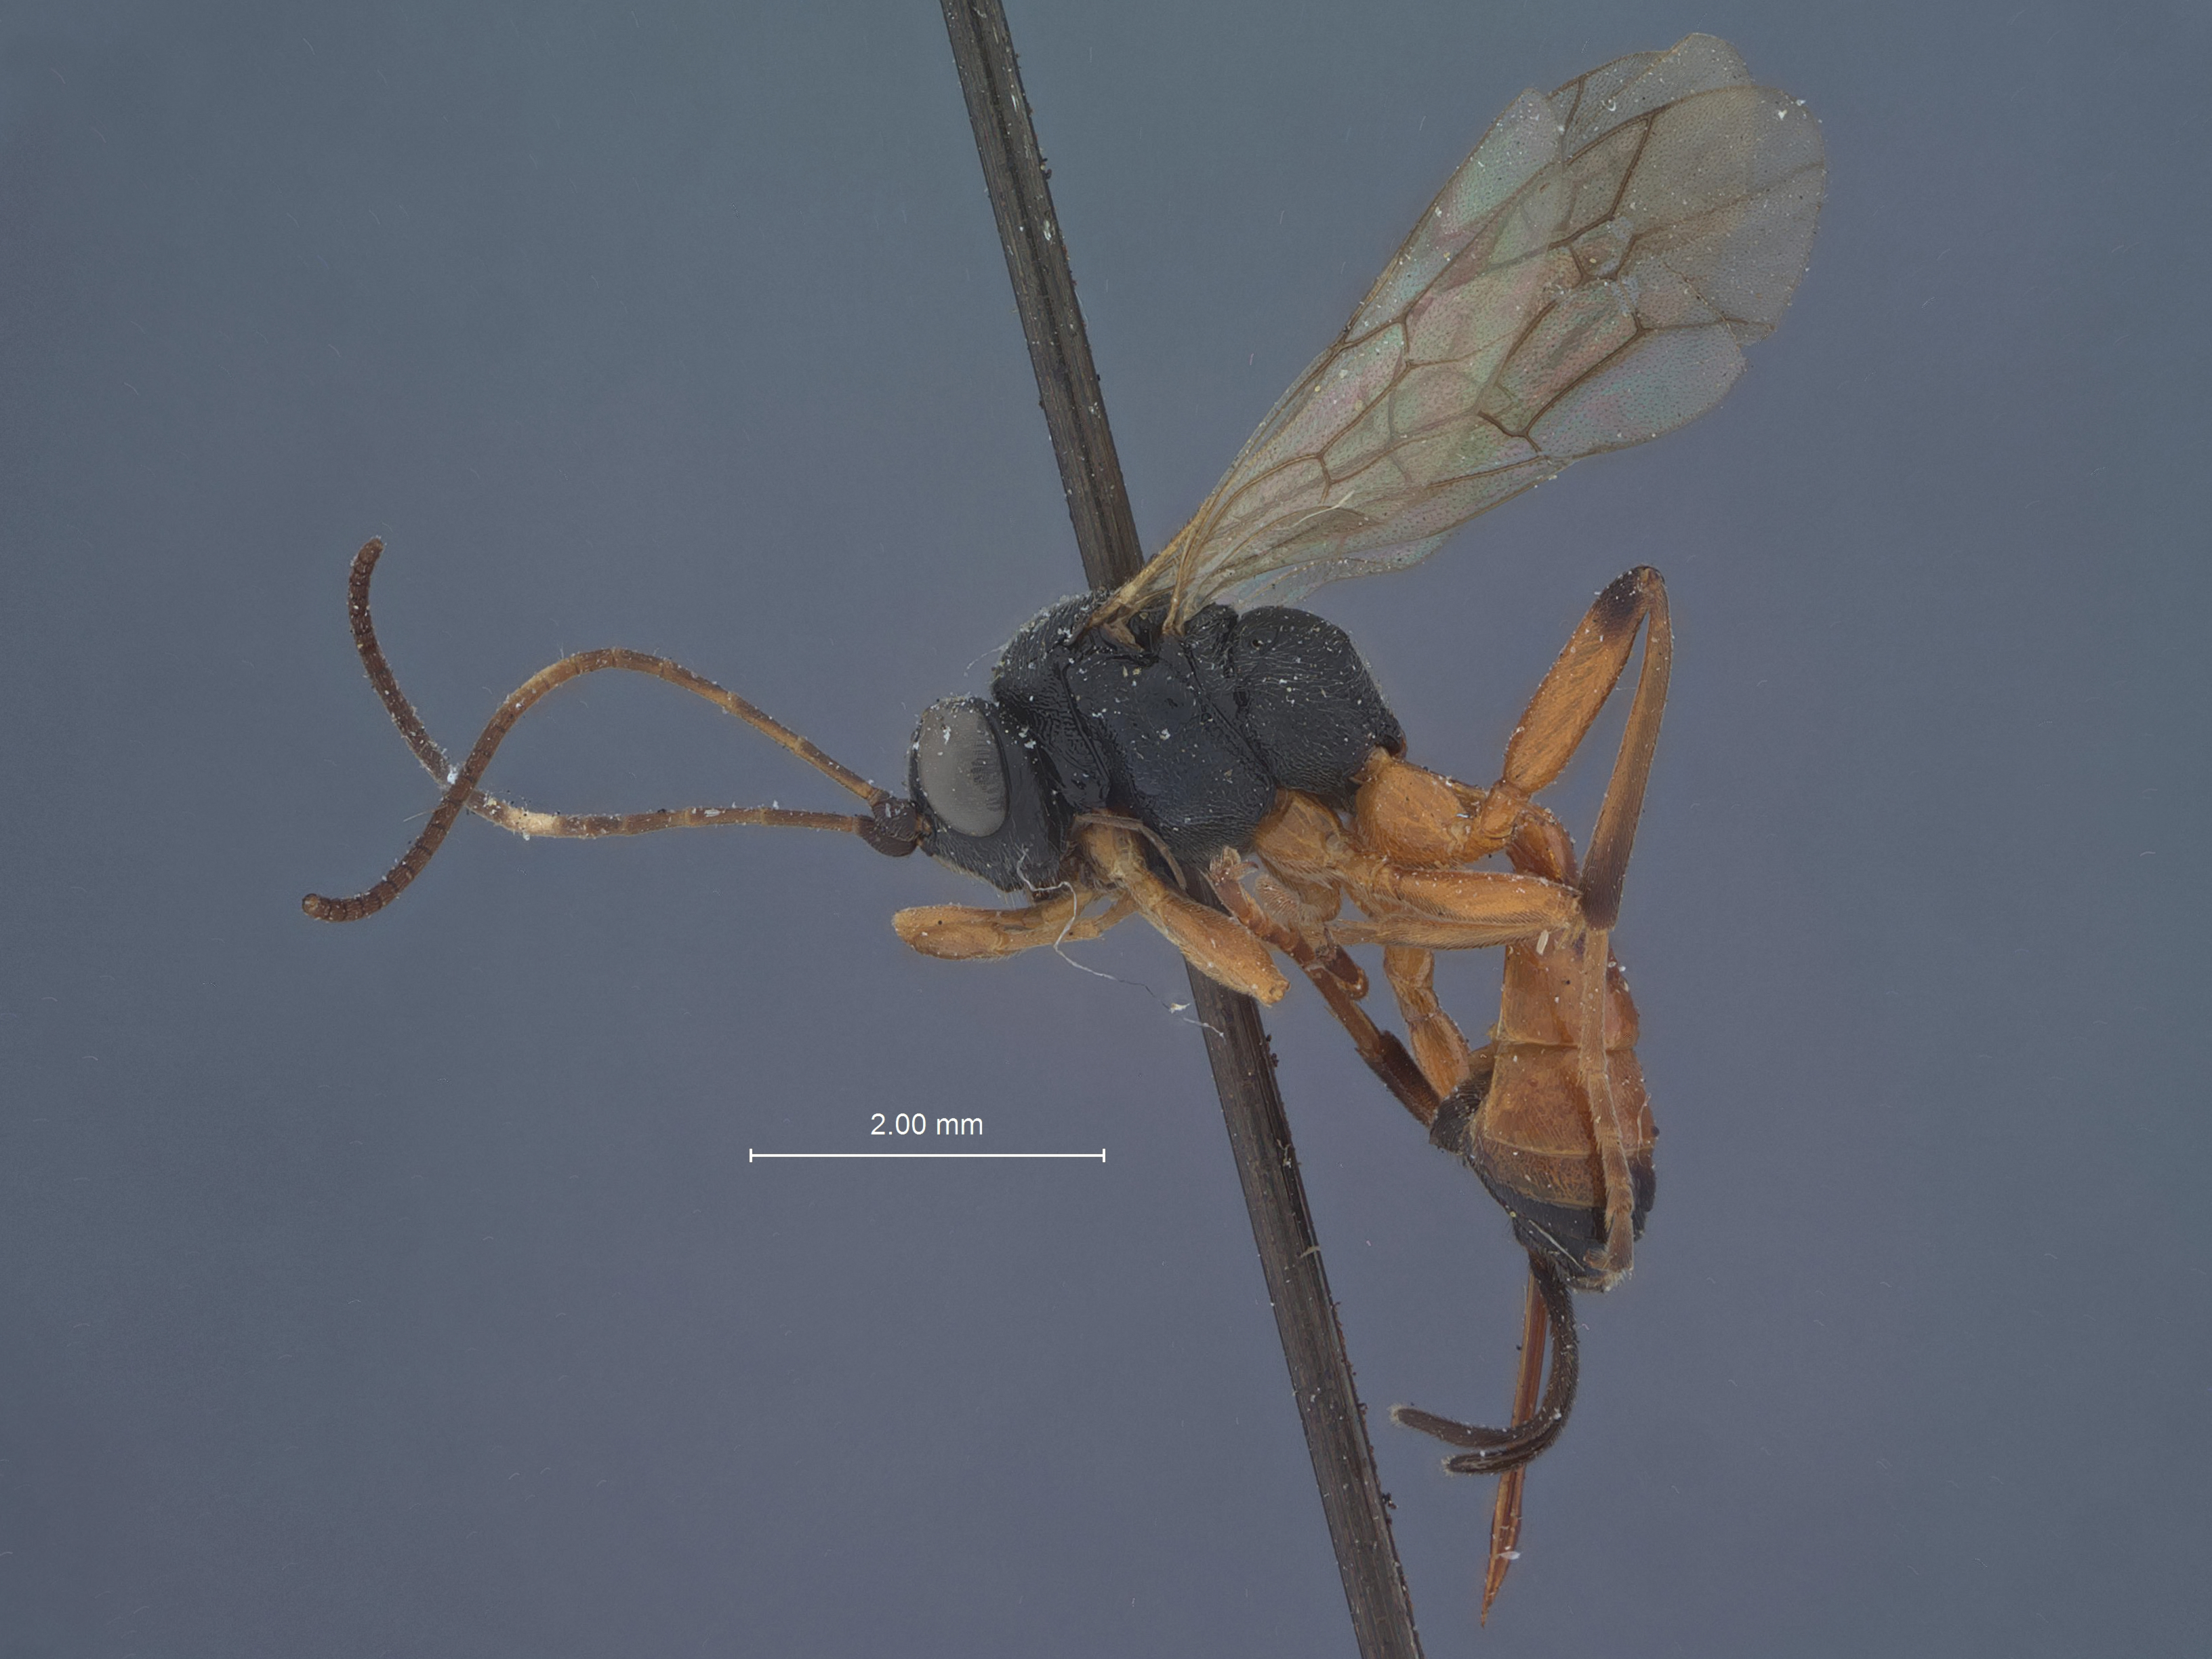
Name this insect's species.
Agrothereutes hyslopi
